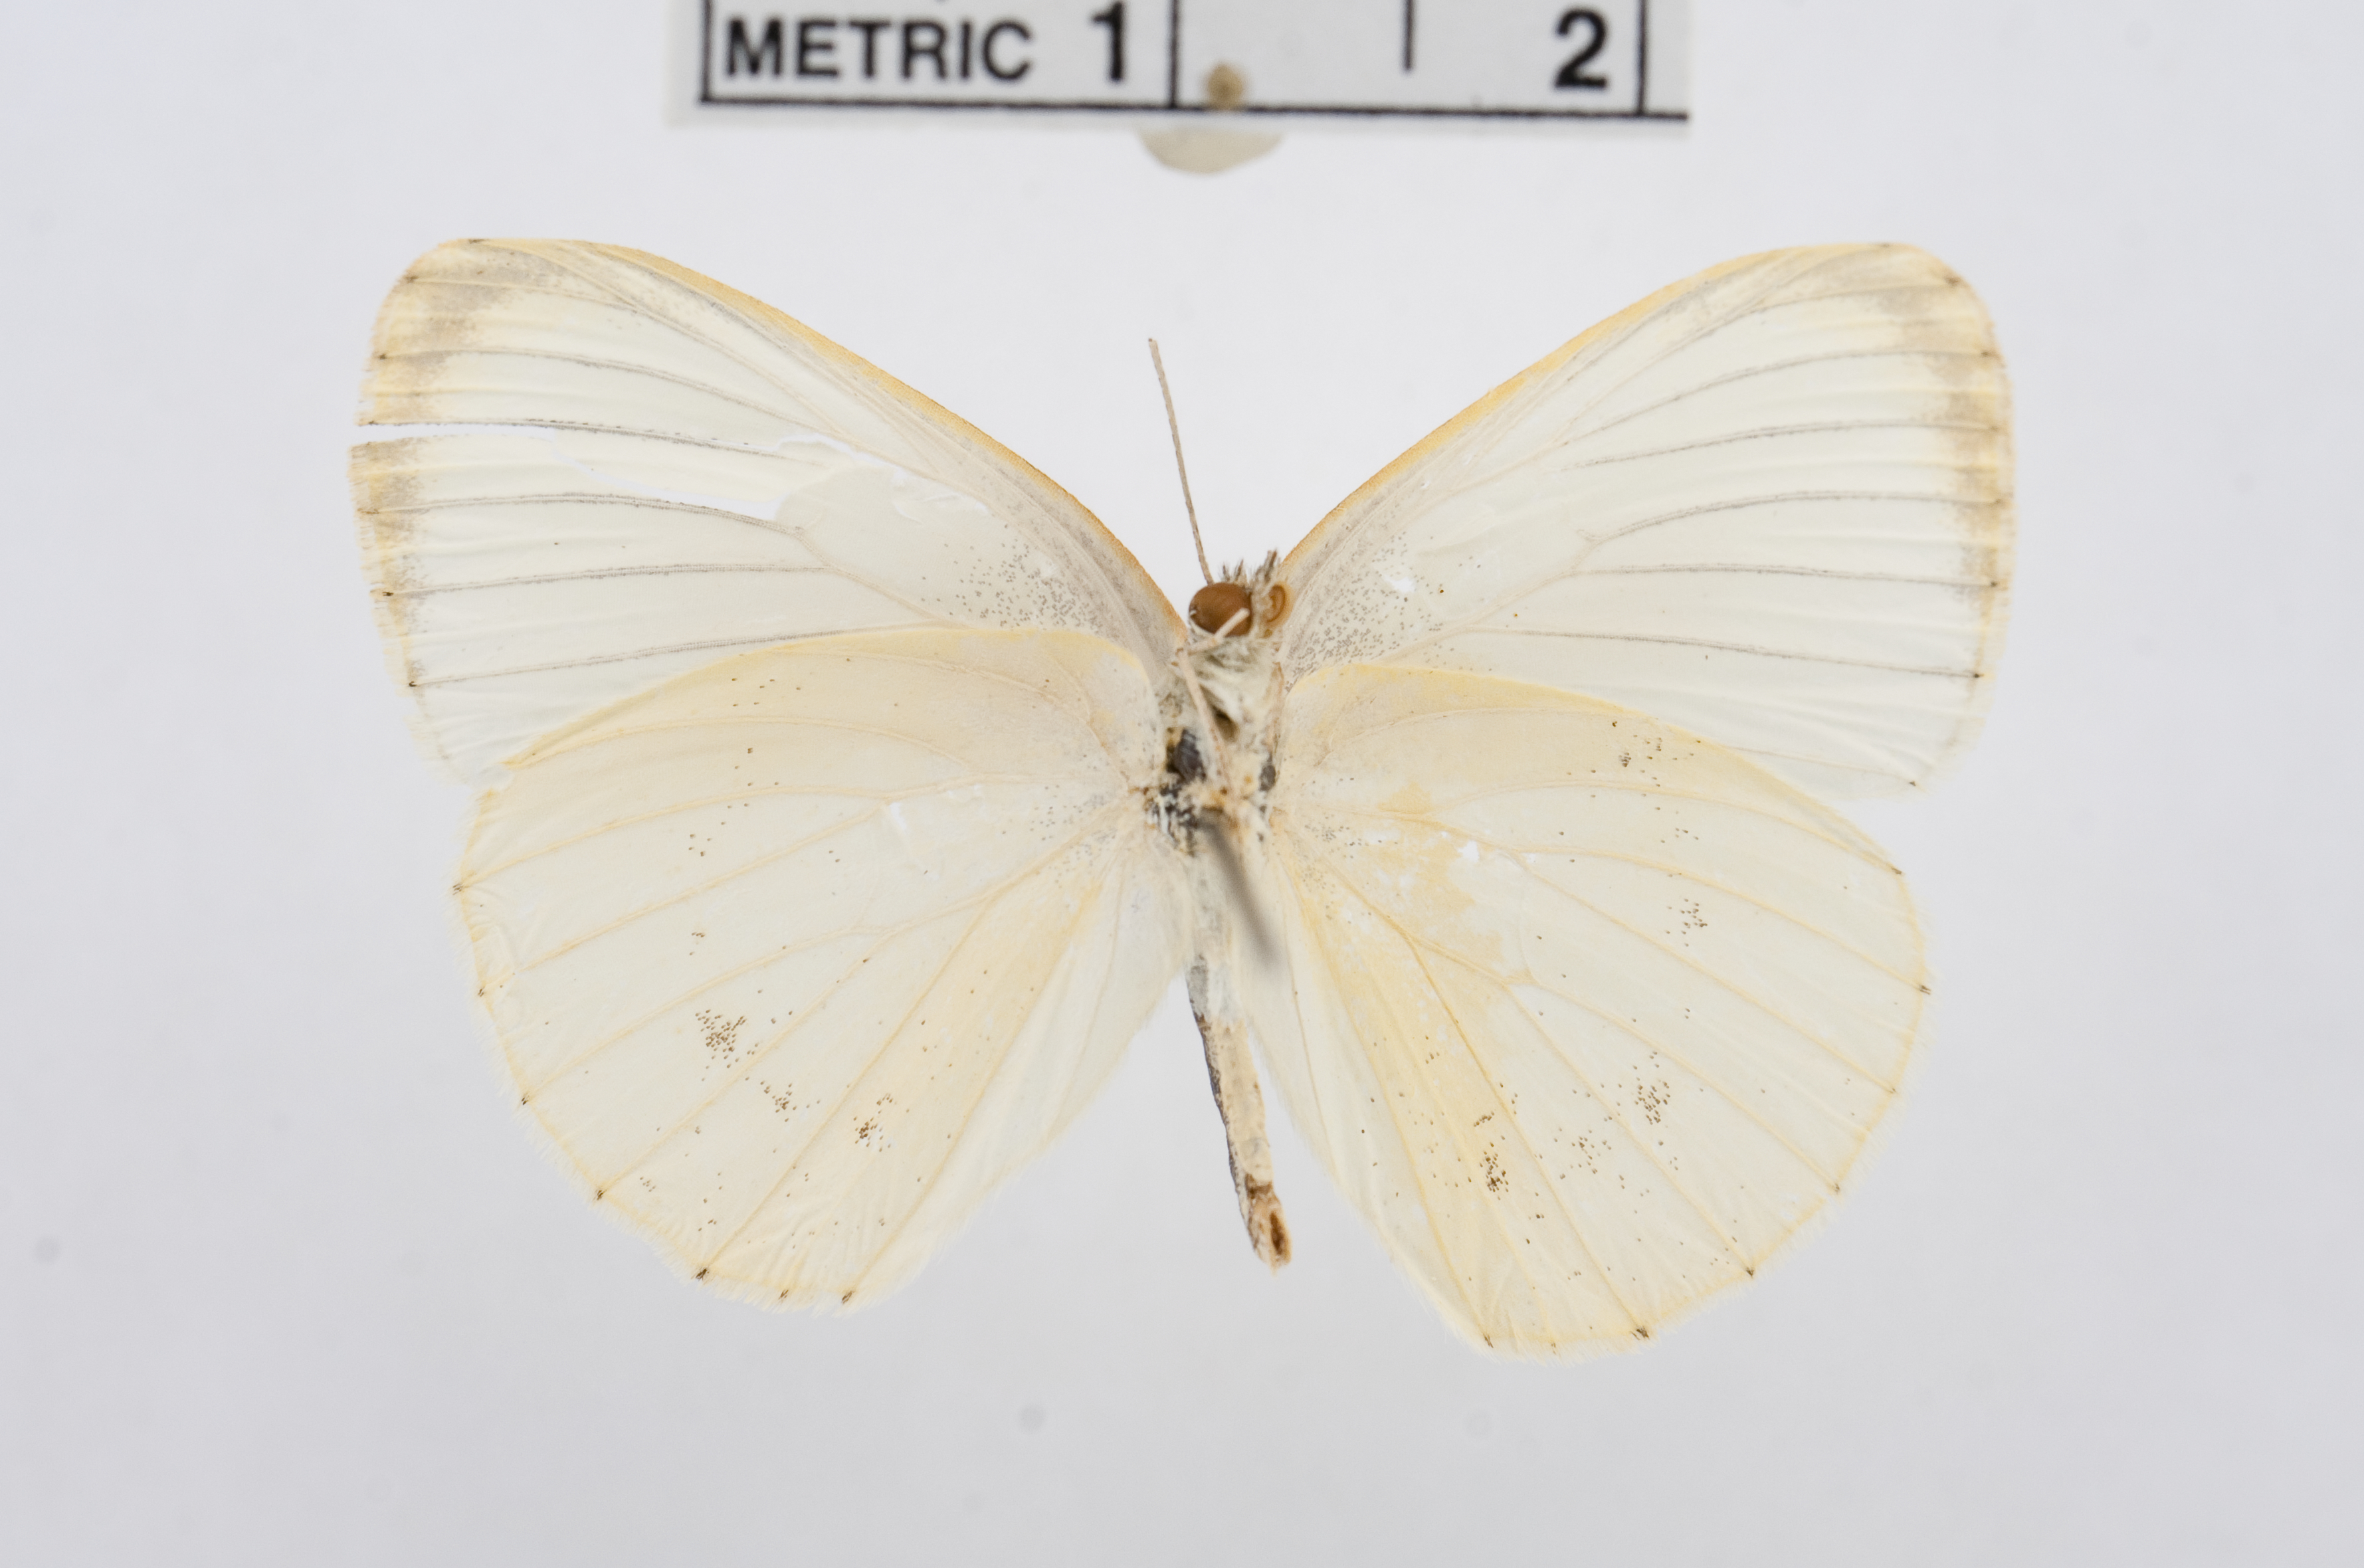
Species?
Colotis venosa
